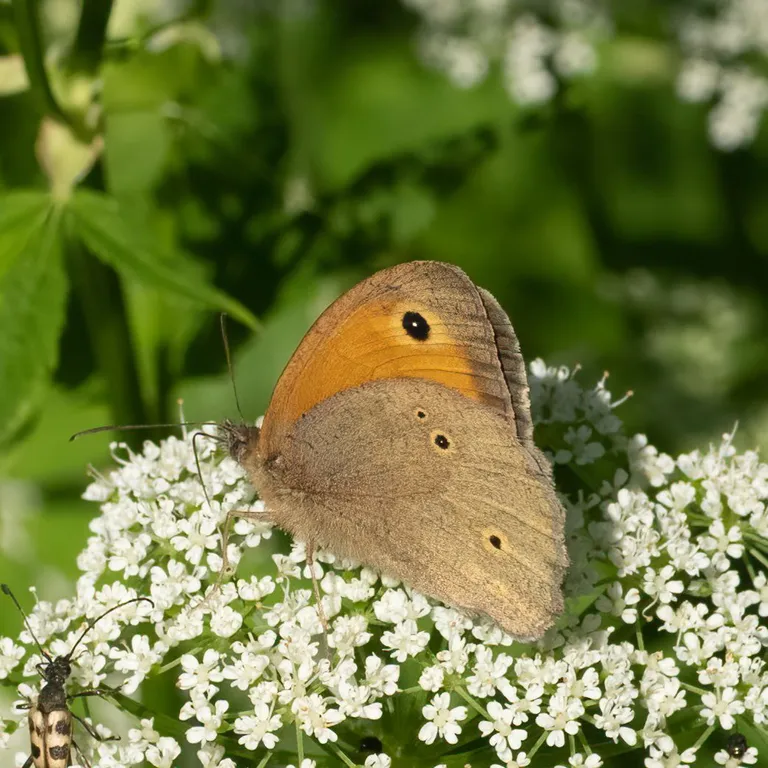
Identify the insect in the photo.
Maniola jurtina
